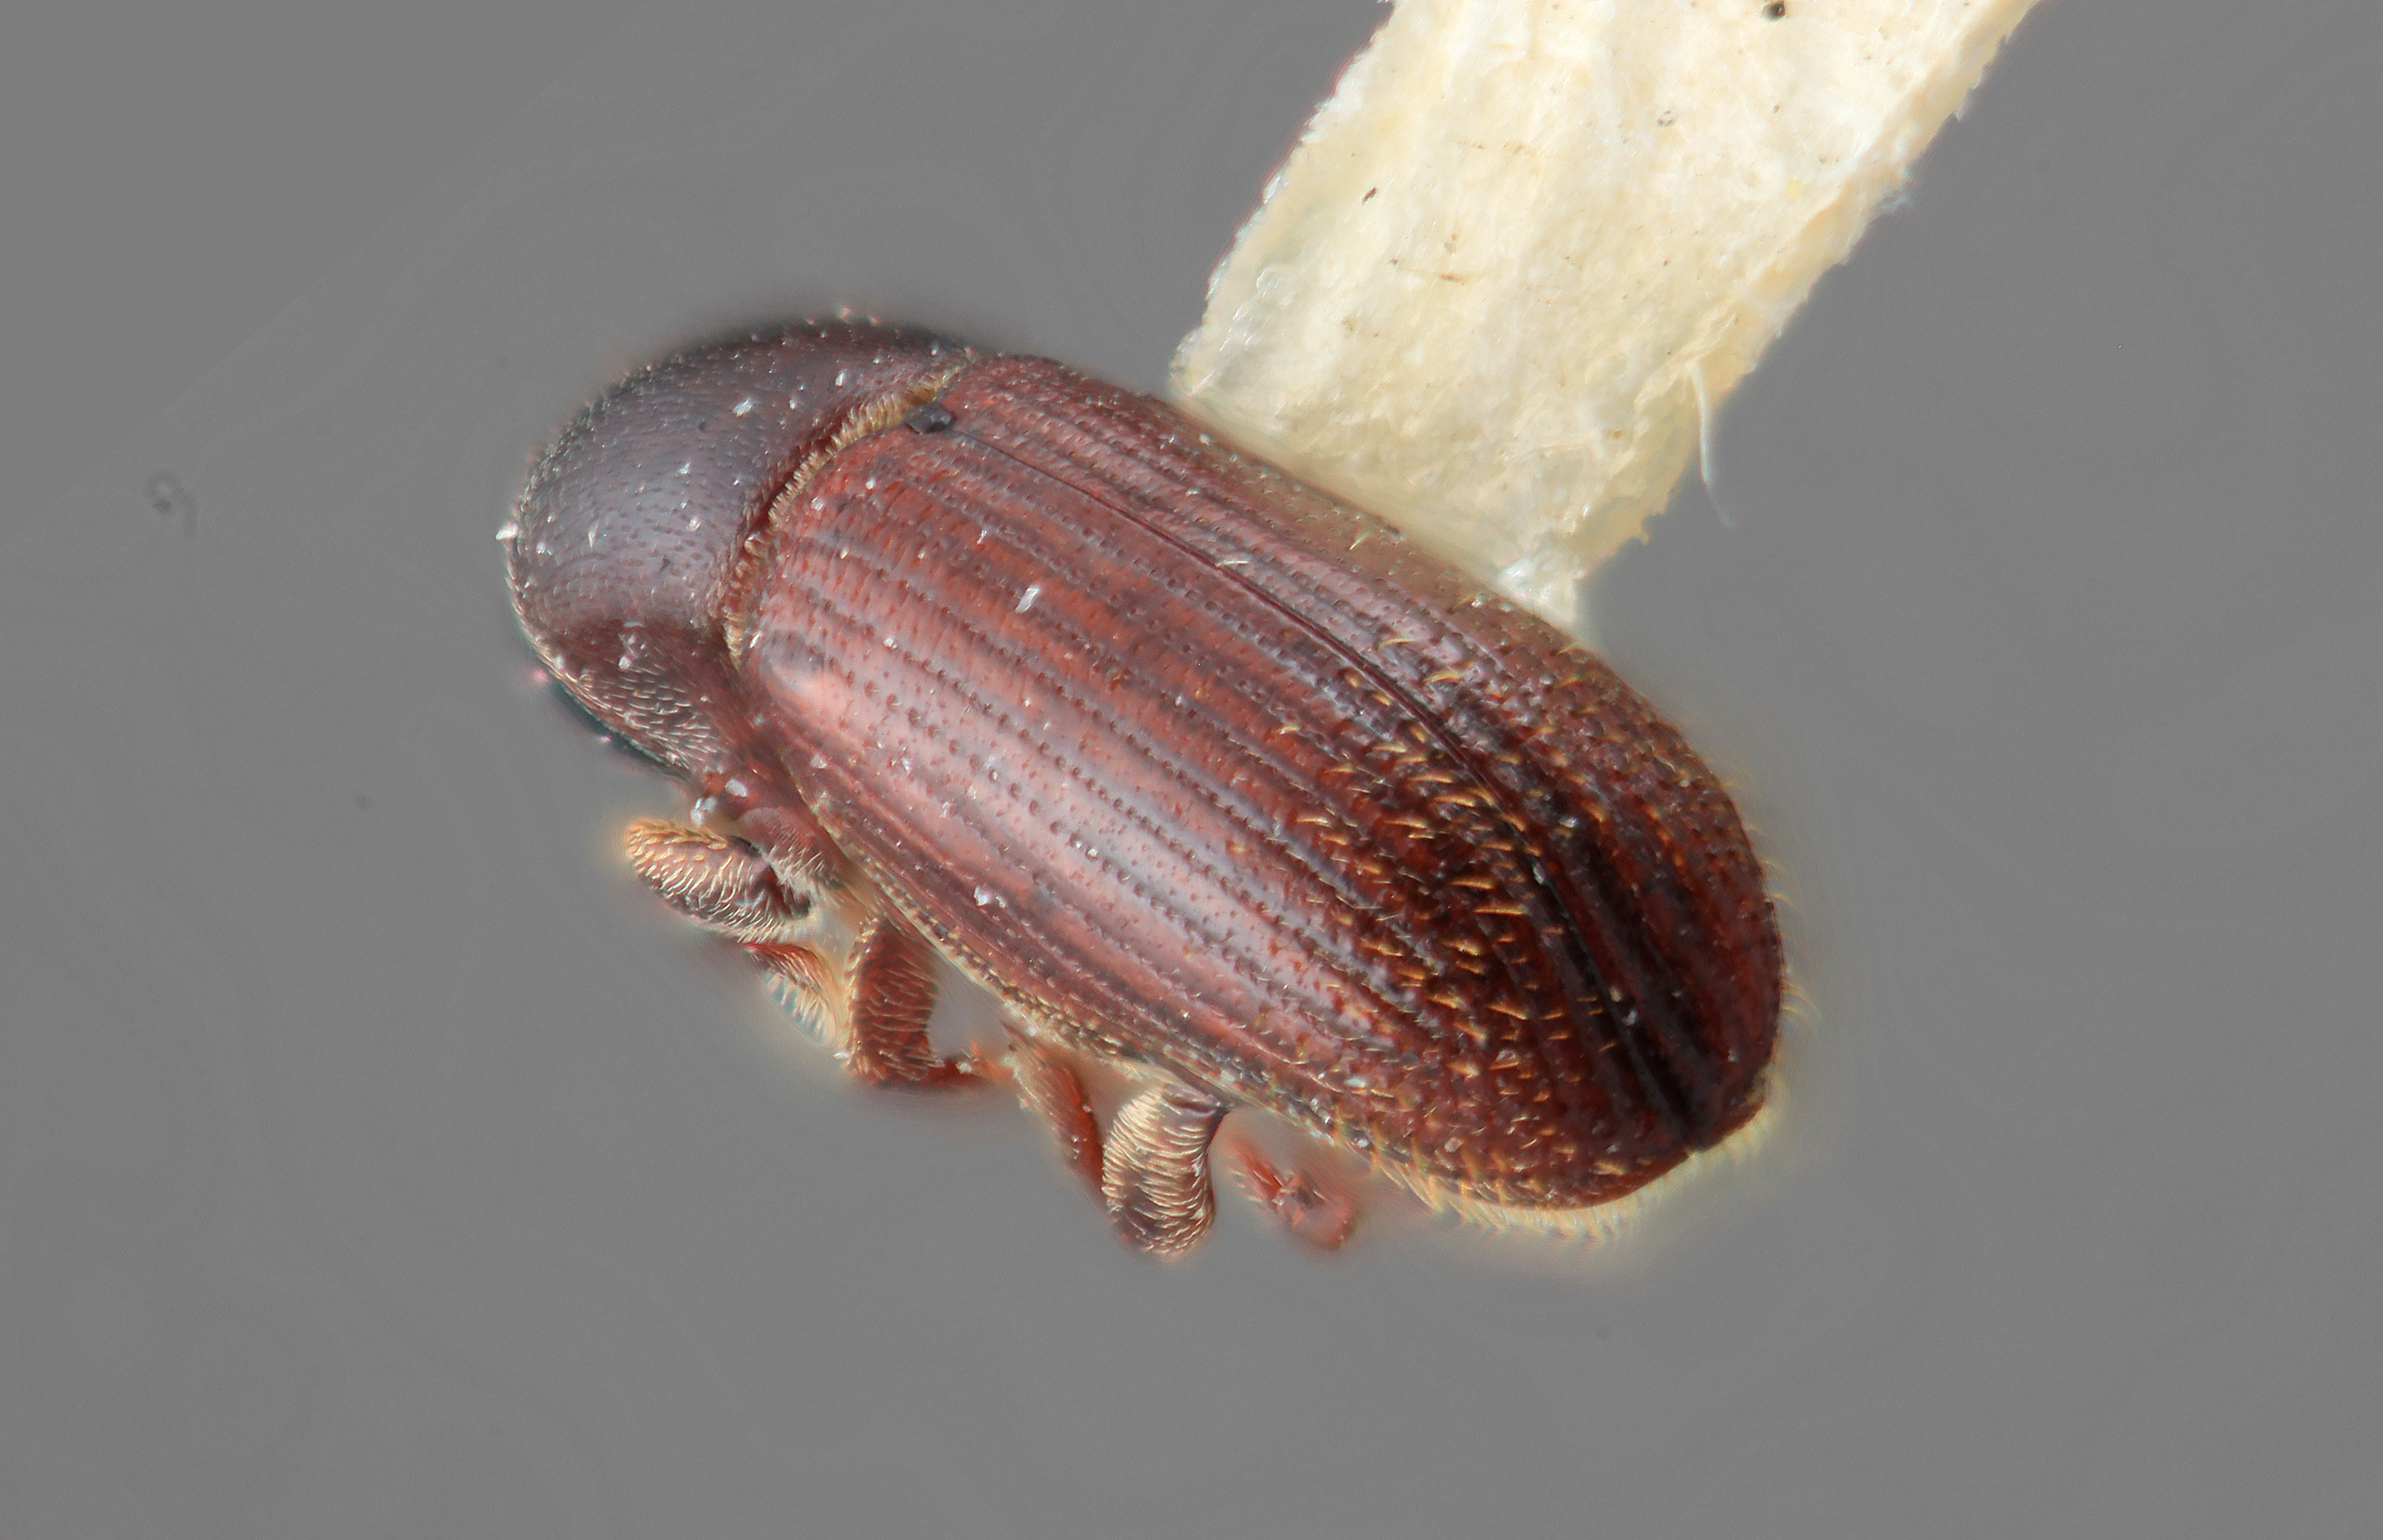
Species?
Cnesinus meris
